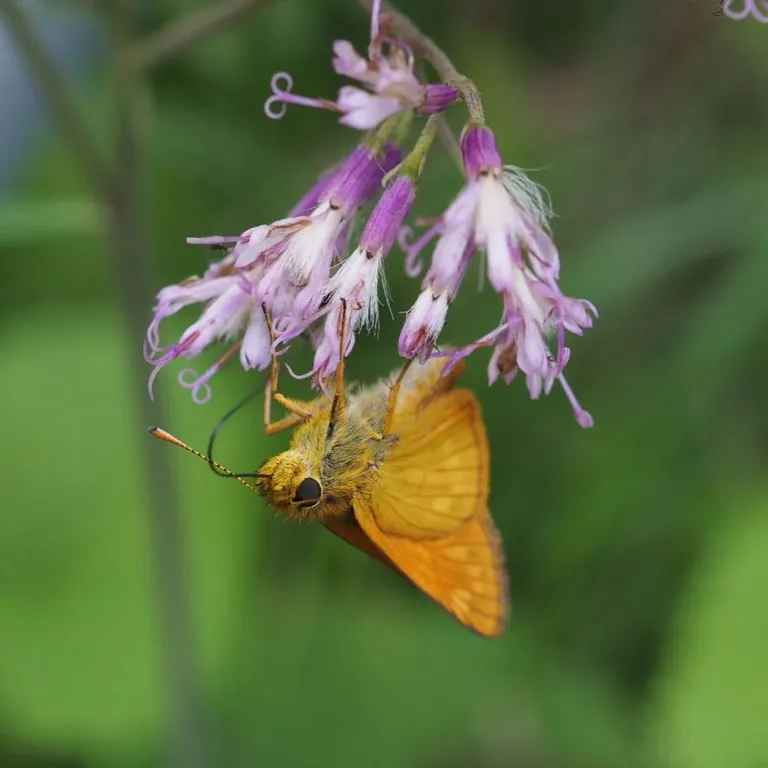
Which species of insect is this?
Ochlodes sylvanus (also Ochlodes venata)
